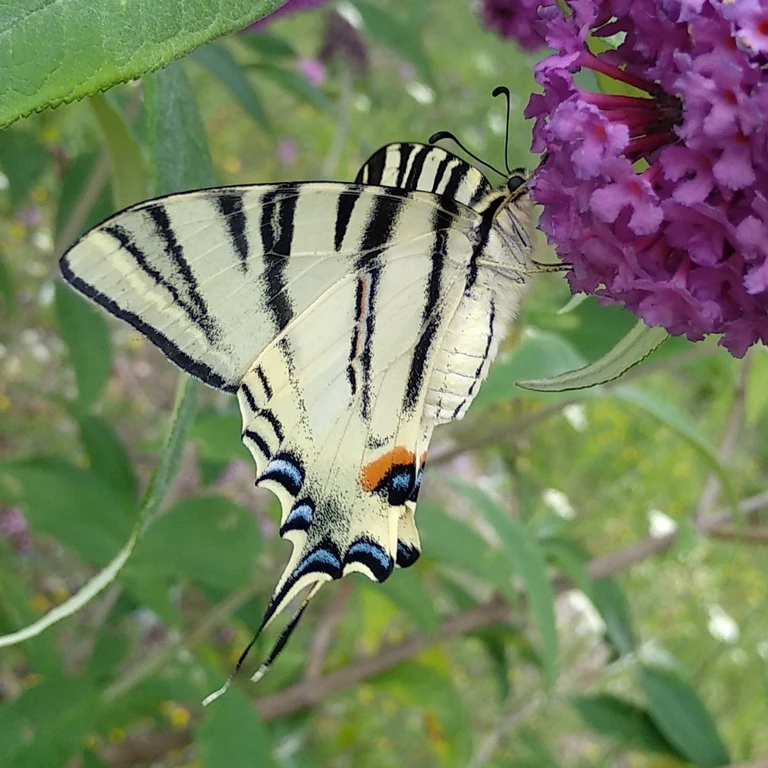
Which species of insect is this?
Iphiclides podalirius
